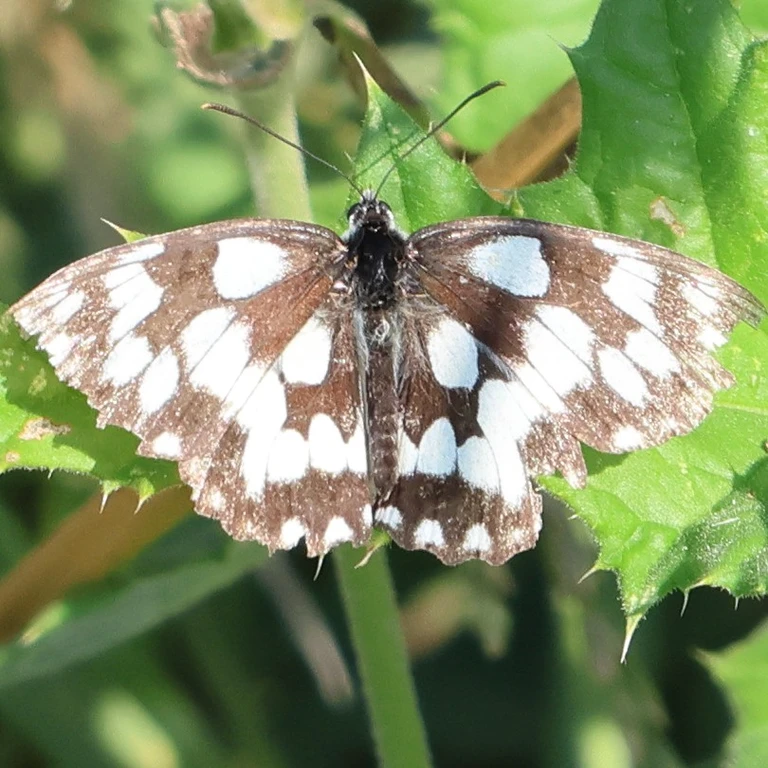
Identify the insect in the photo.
Melanargia galathea
